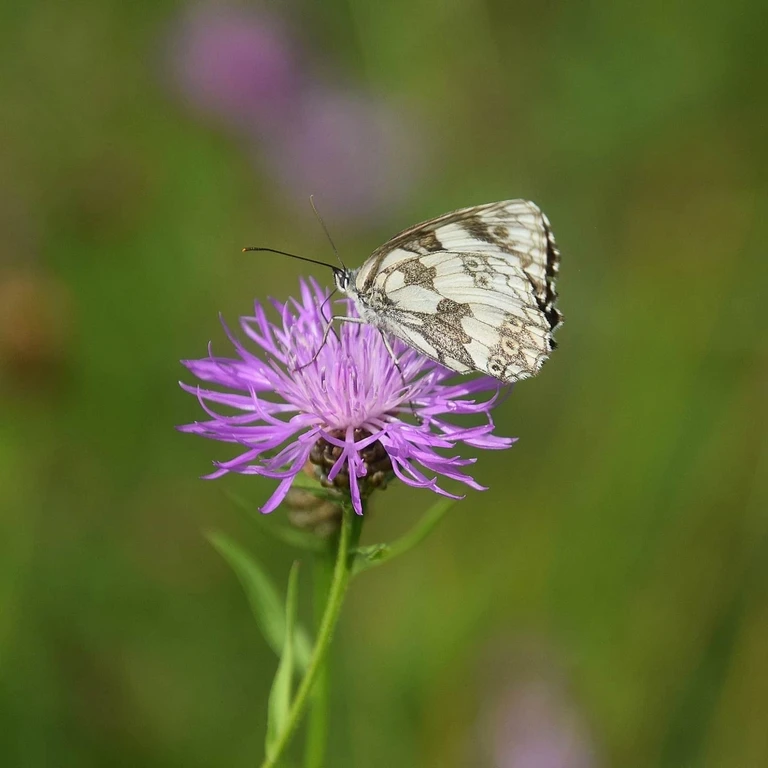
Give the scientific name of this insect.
Melanargia galathea
